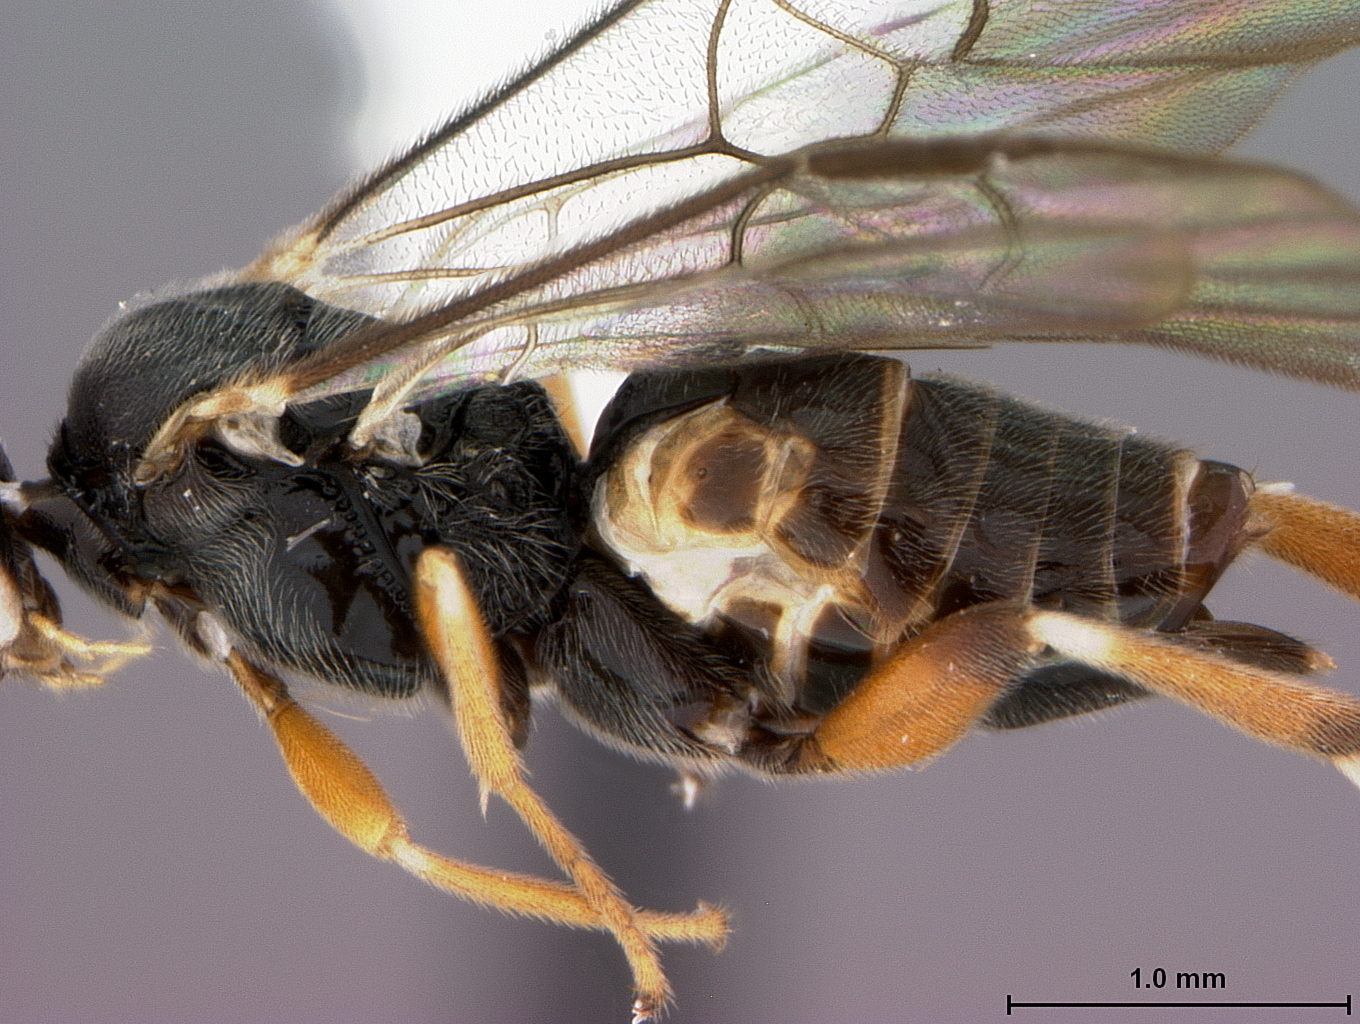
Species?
Alphomelon brachymacher
